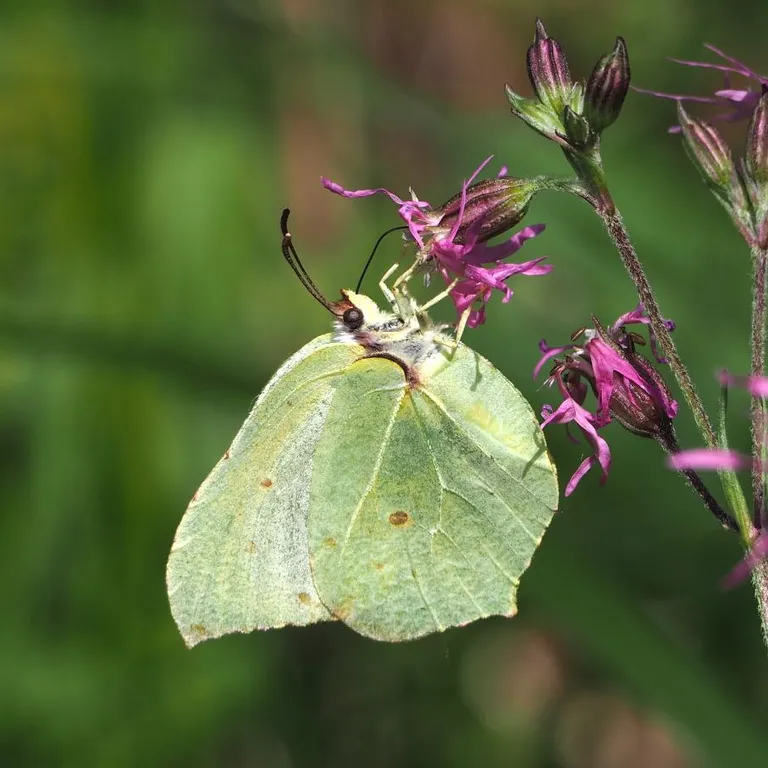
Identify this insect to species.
Gonepteryx rhamni
